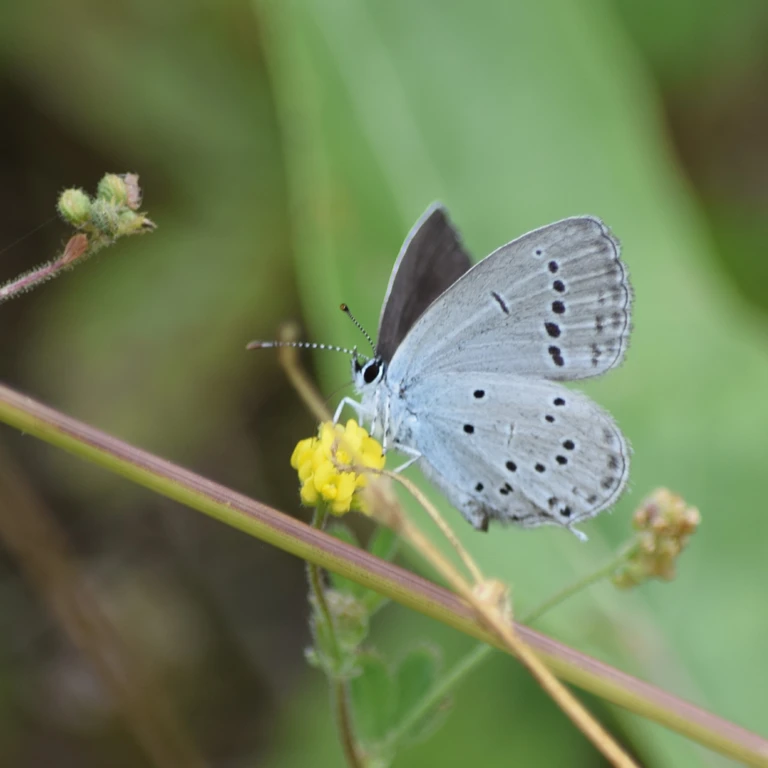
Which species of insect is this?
Cupido decolorata (also Elkalyce decolorata)
